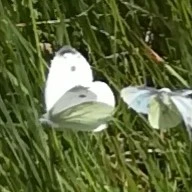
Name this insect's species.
Pieris napi
